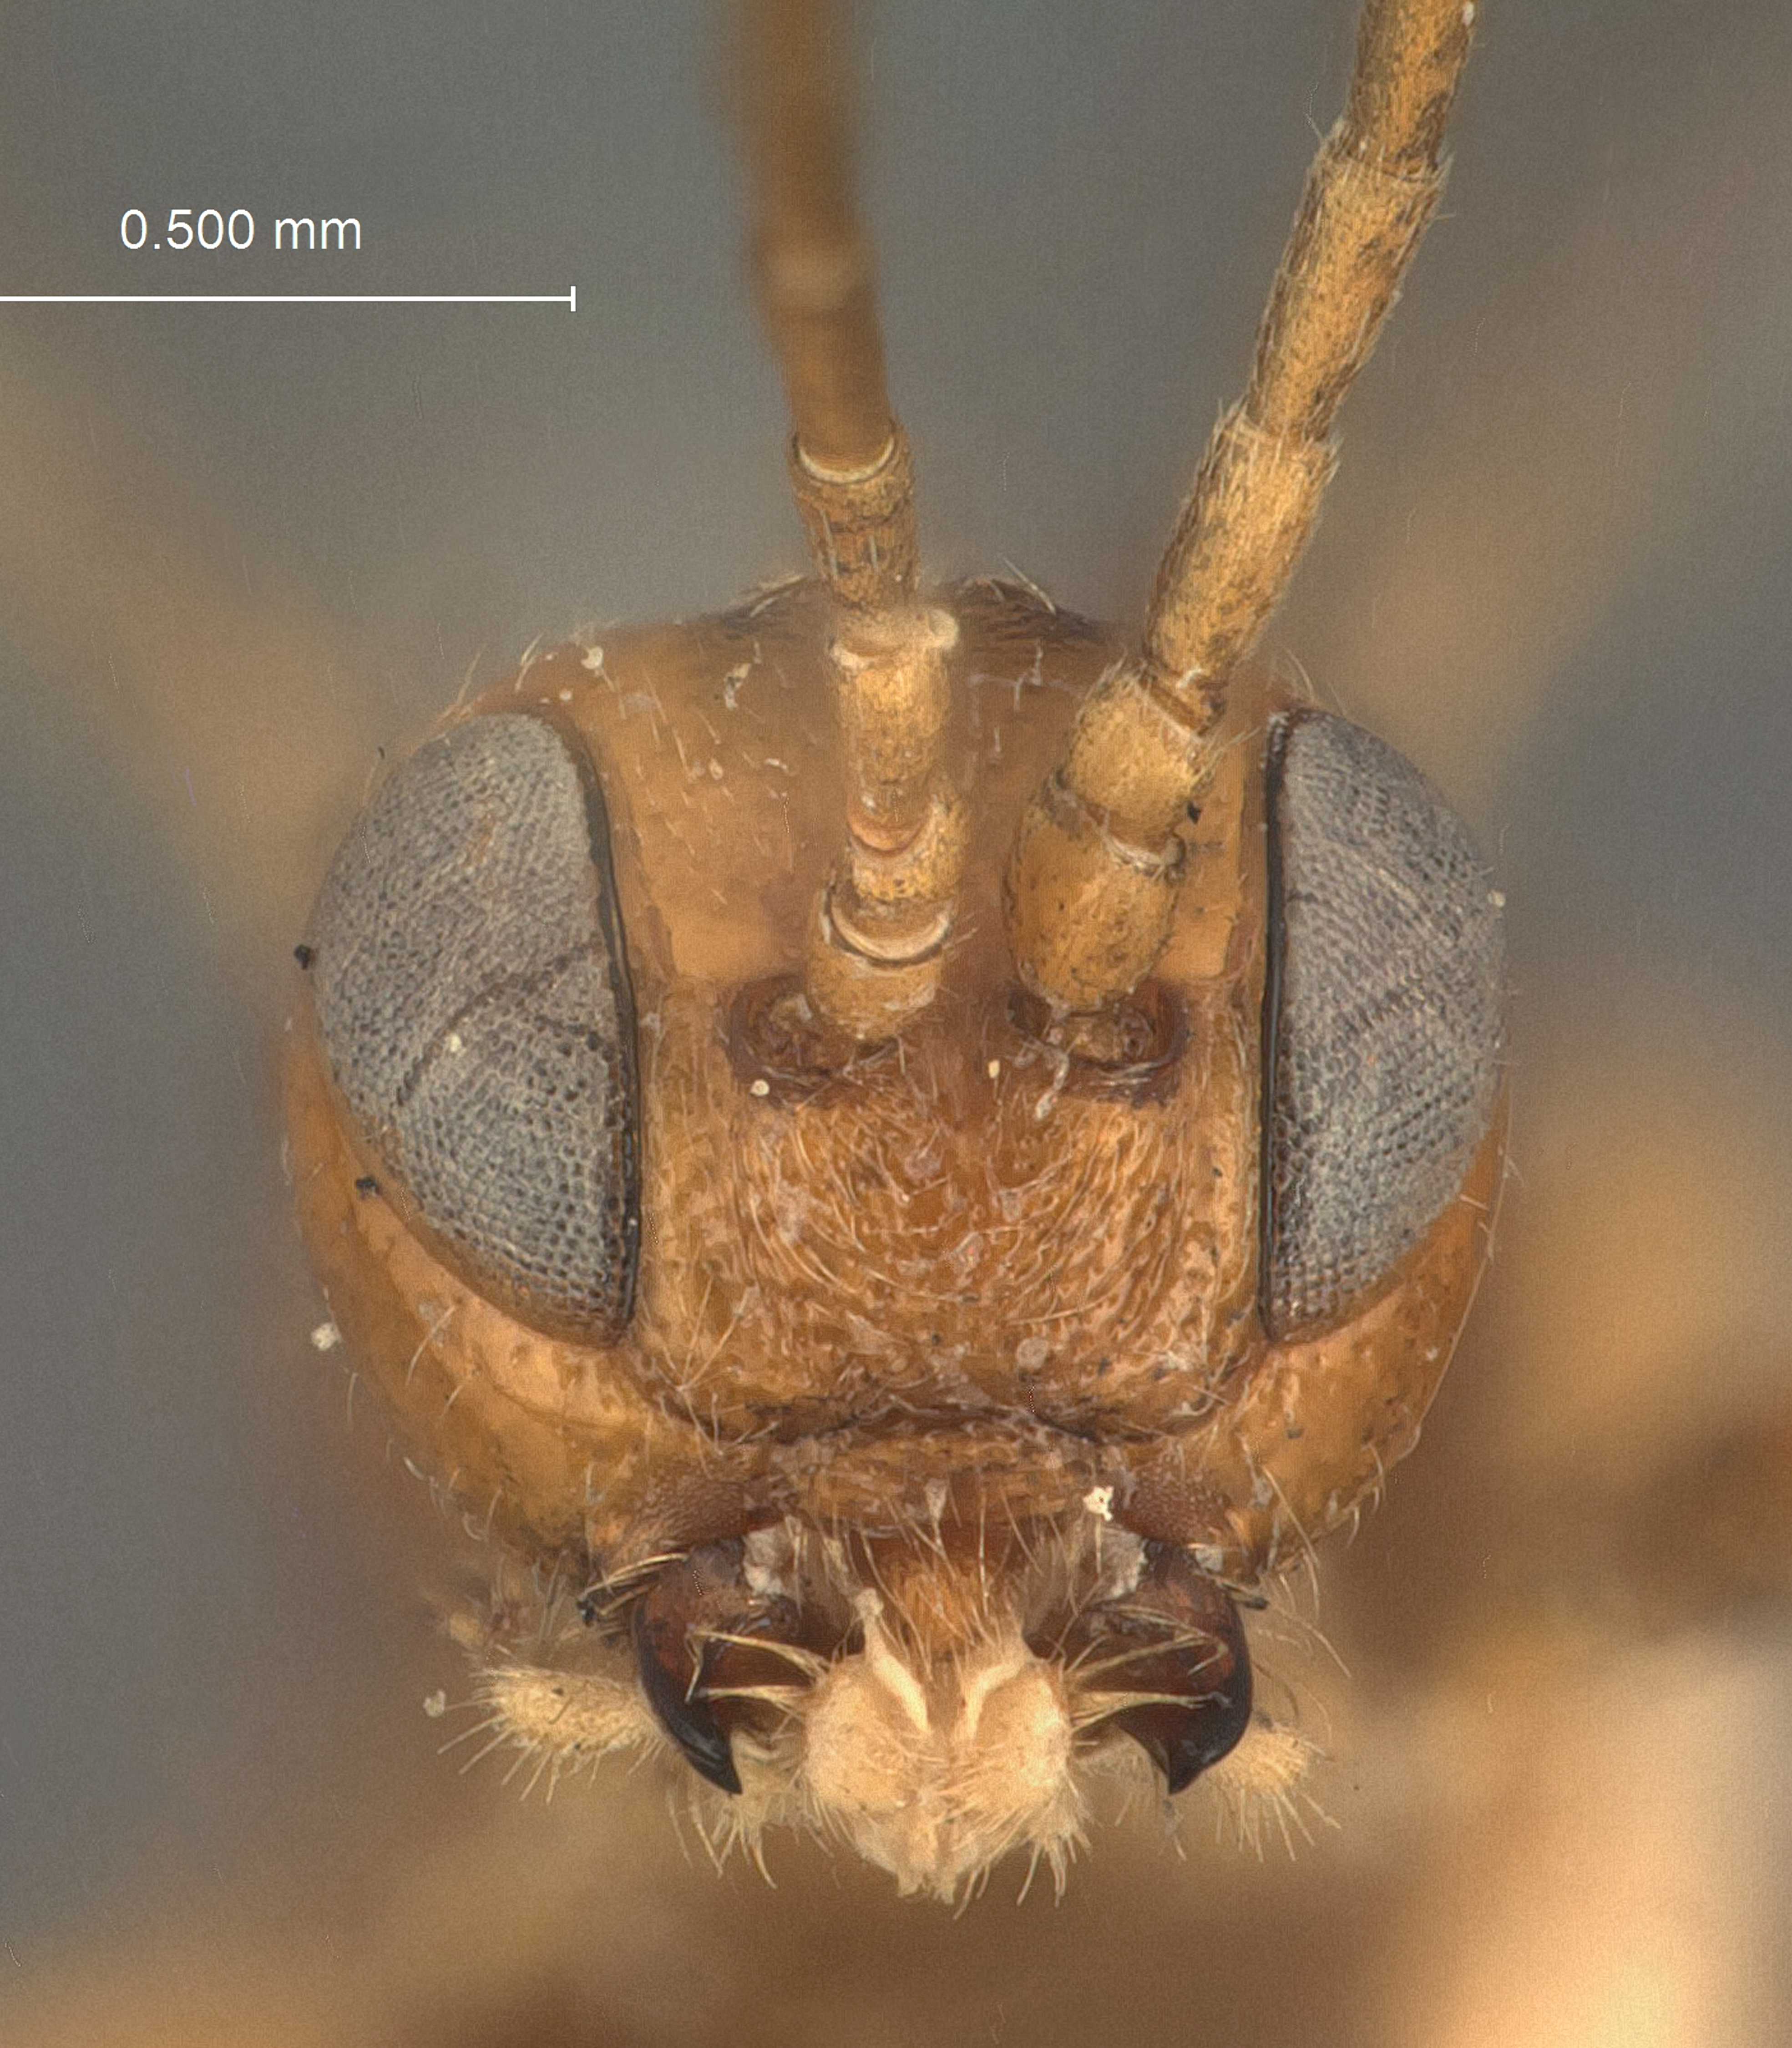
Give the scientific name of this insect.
Odontocolon polymorphum
